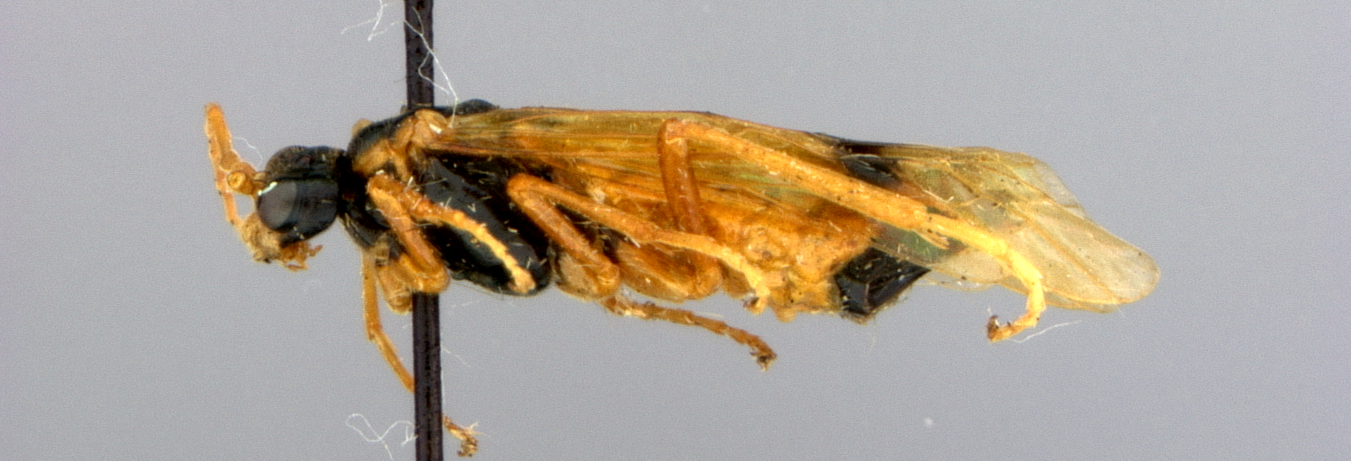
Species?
Aglaostigma sinensis
